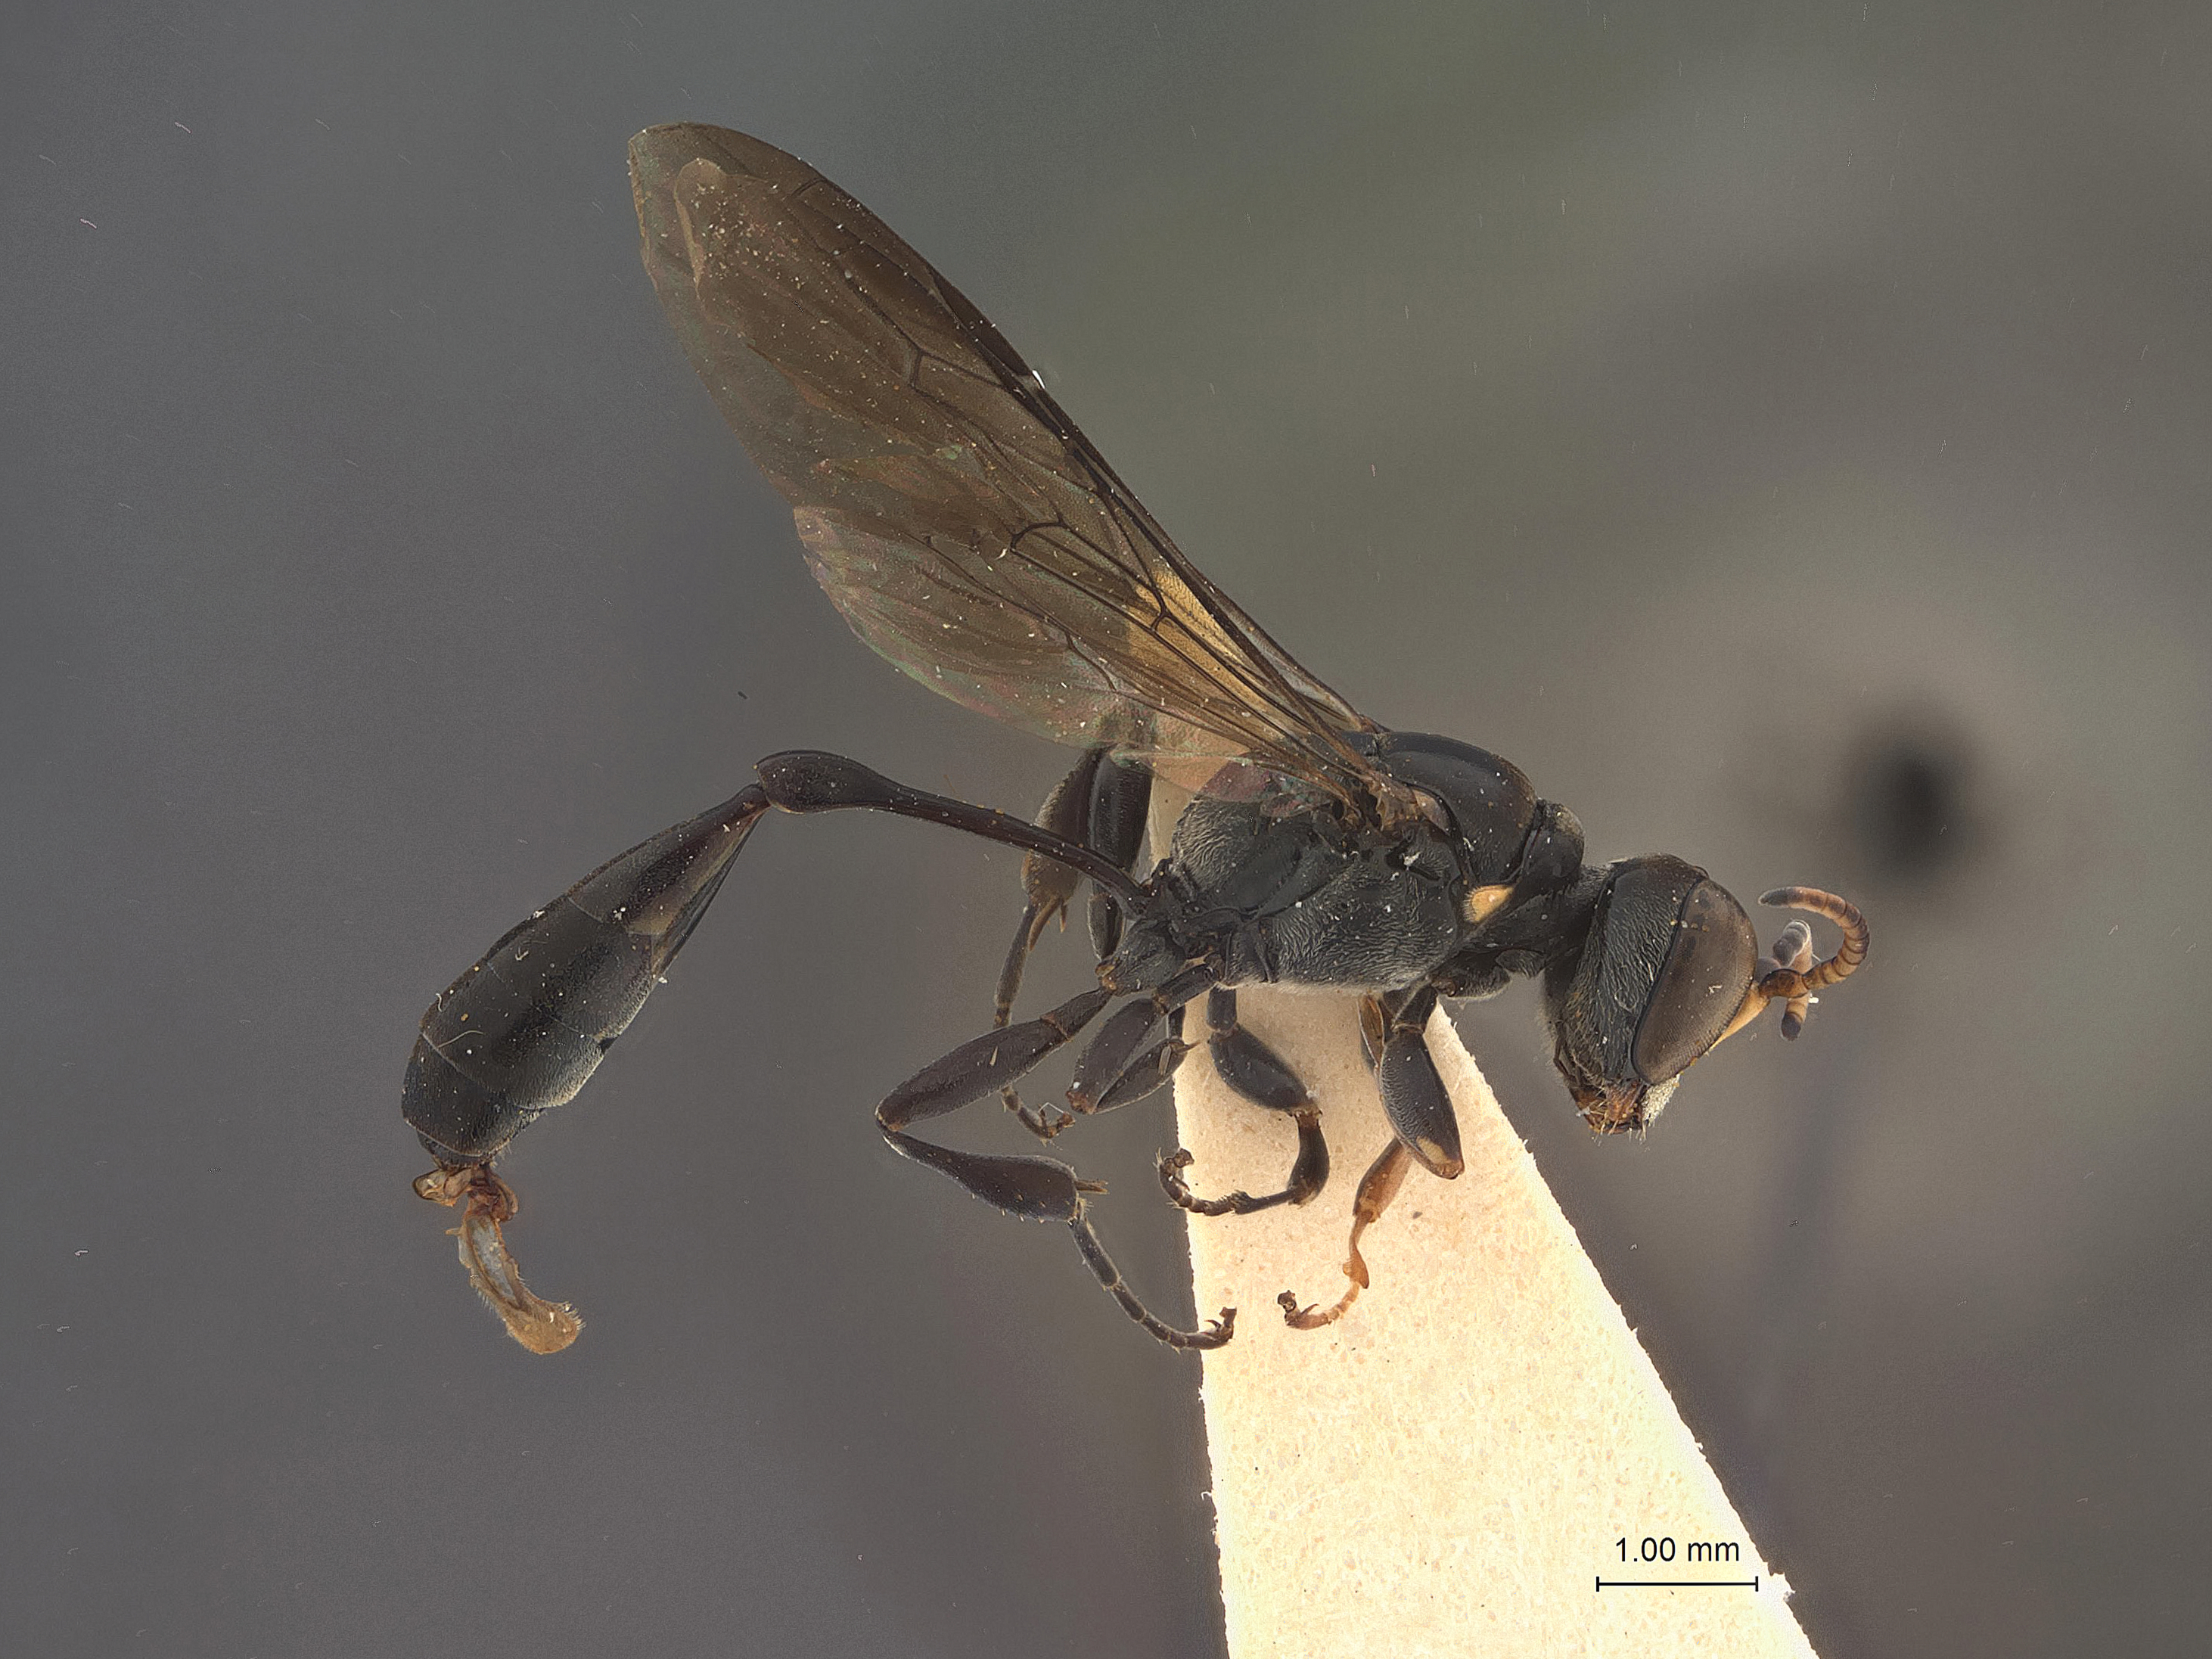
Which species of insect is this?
Rhopalum shirozui
